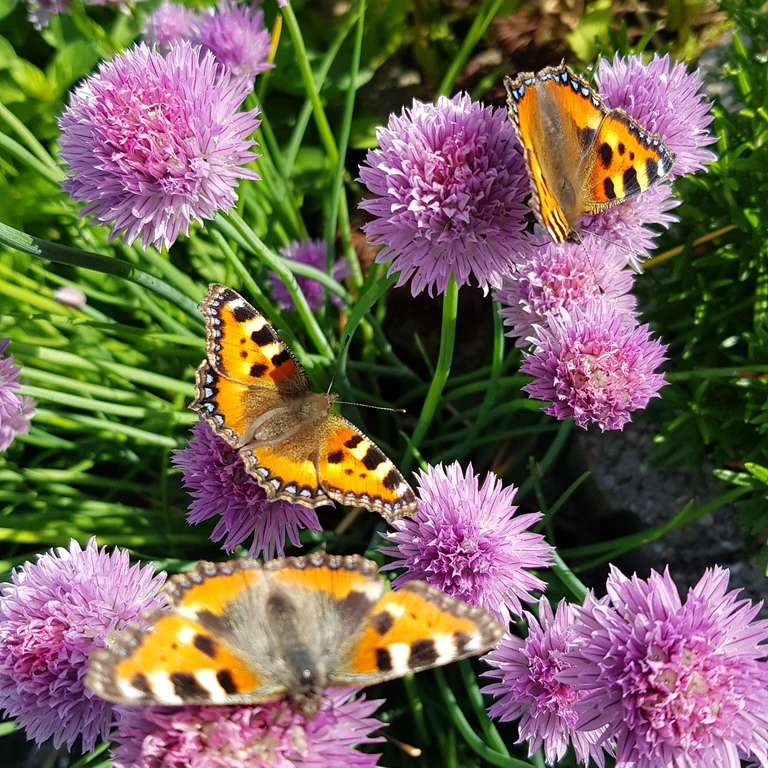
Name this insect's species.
Aglais urticae
